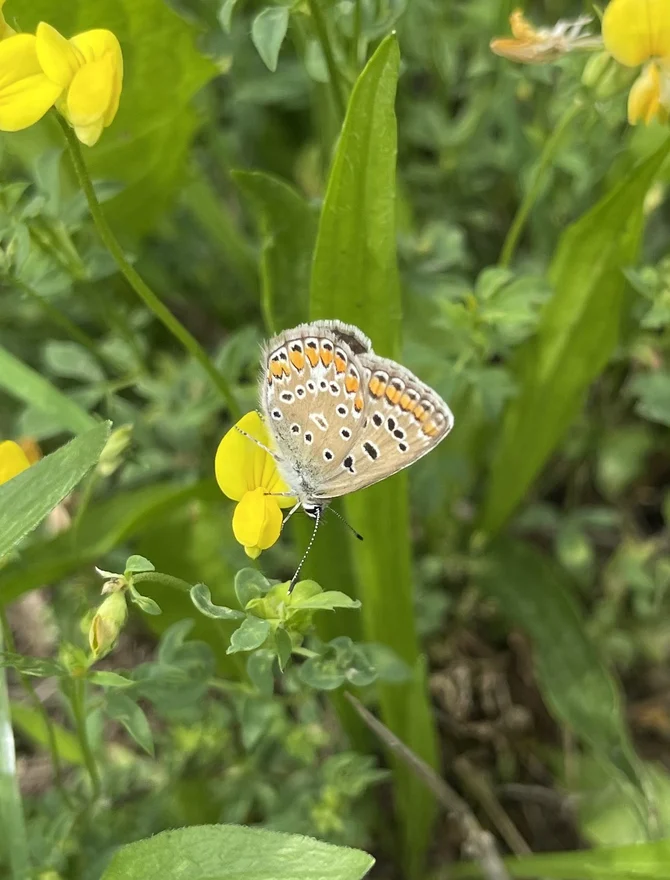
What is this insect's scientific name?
Polyommatus icarus
